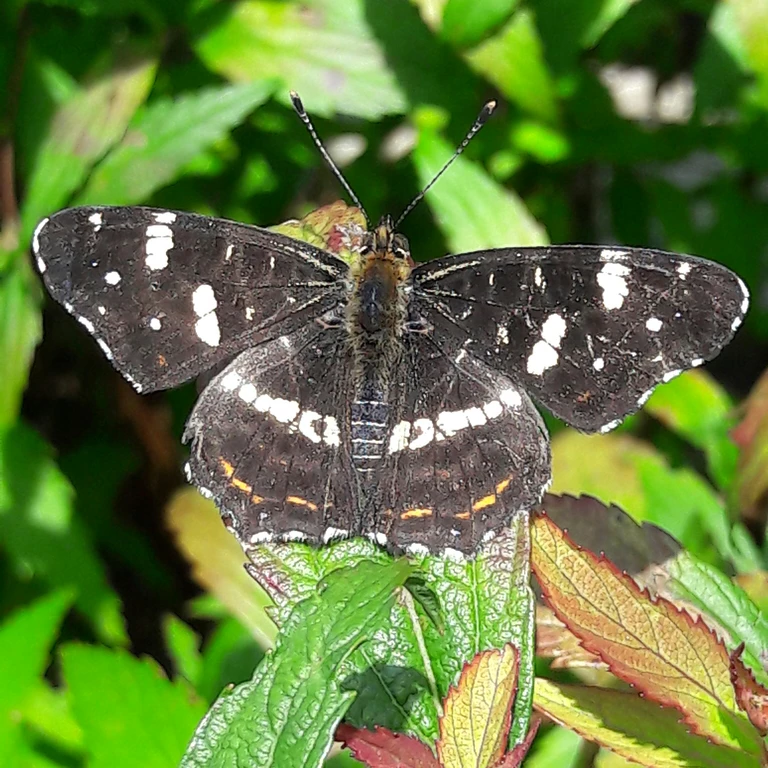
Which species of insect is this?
Araschnia levana
